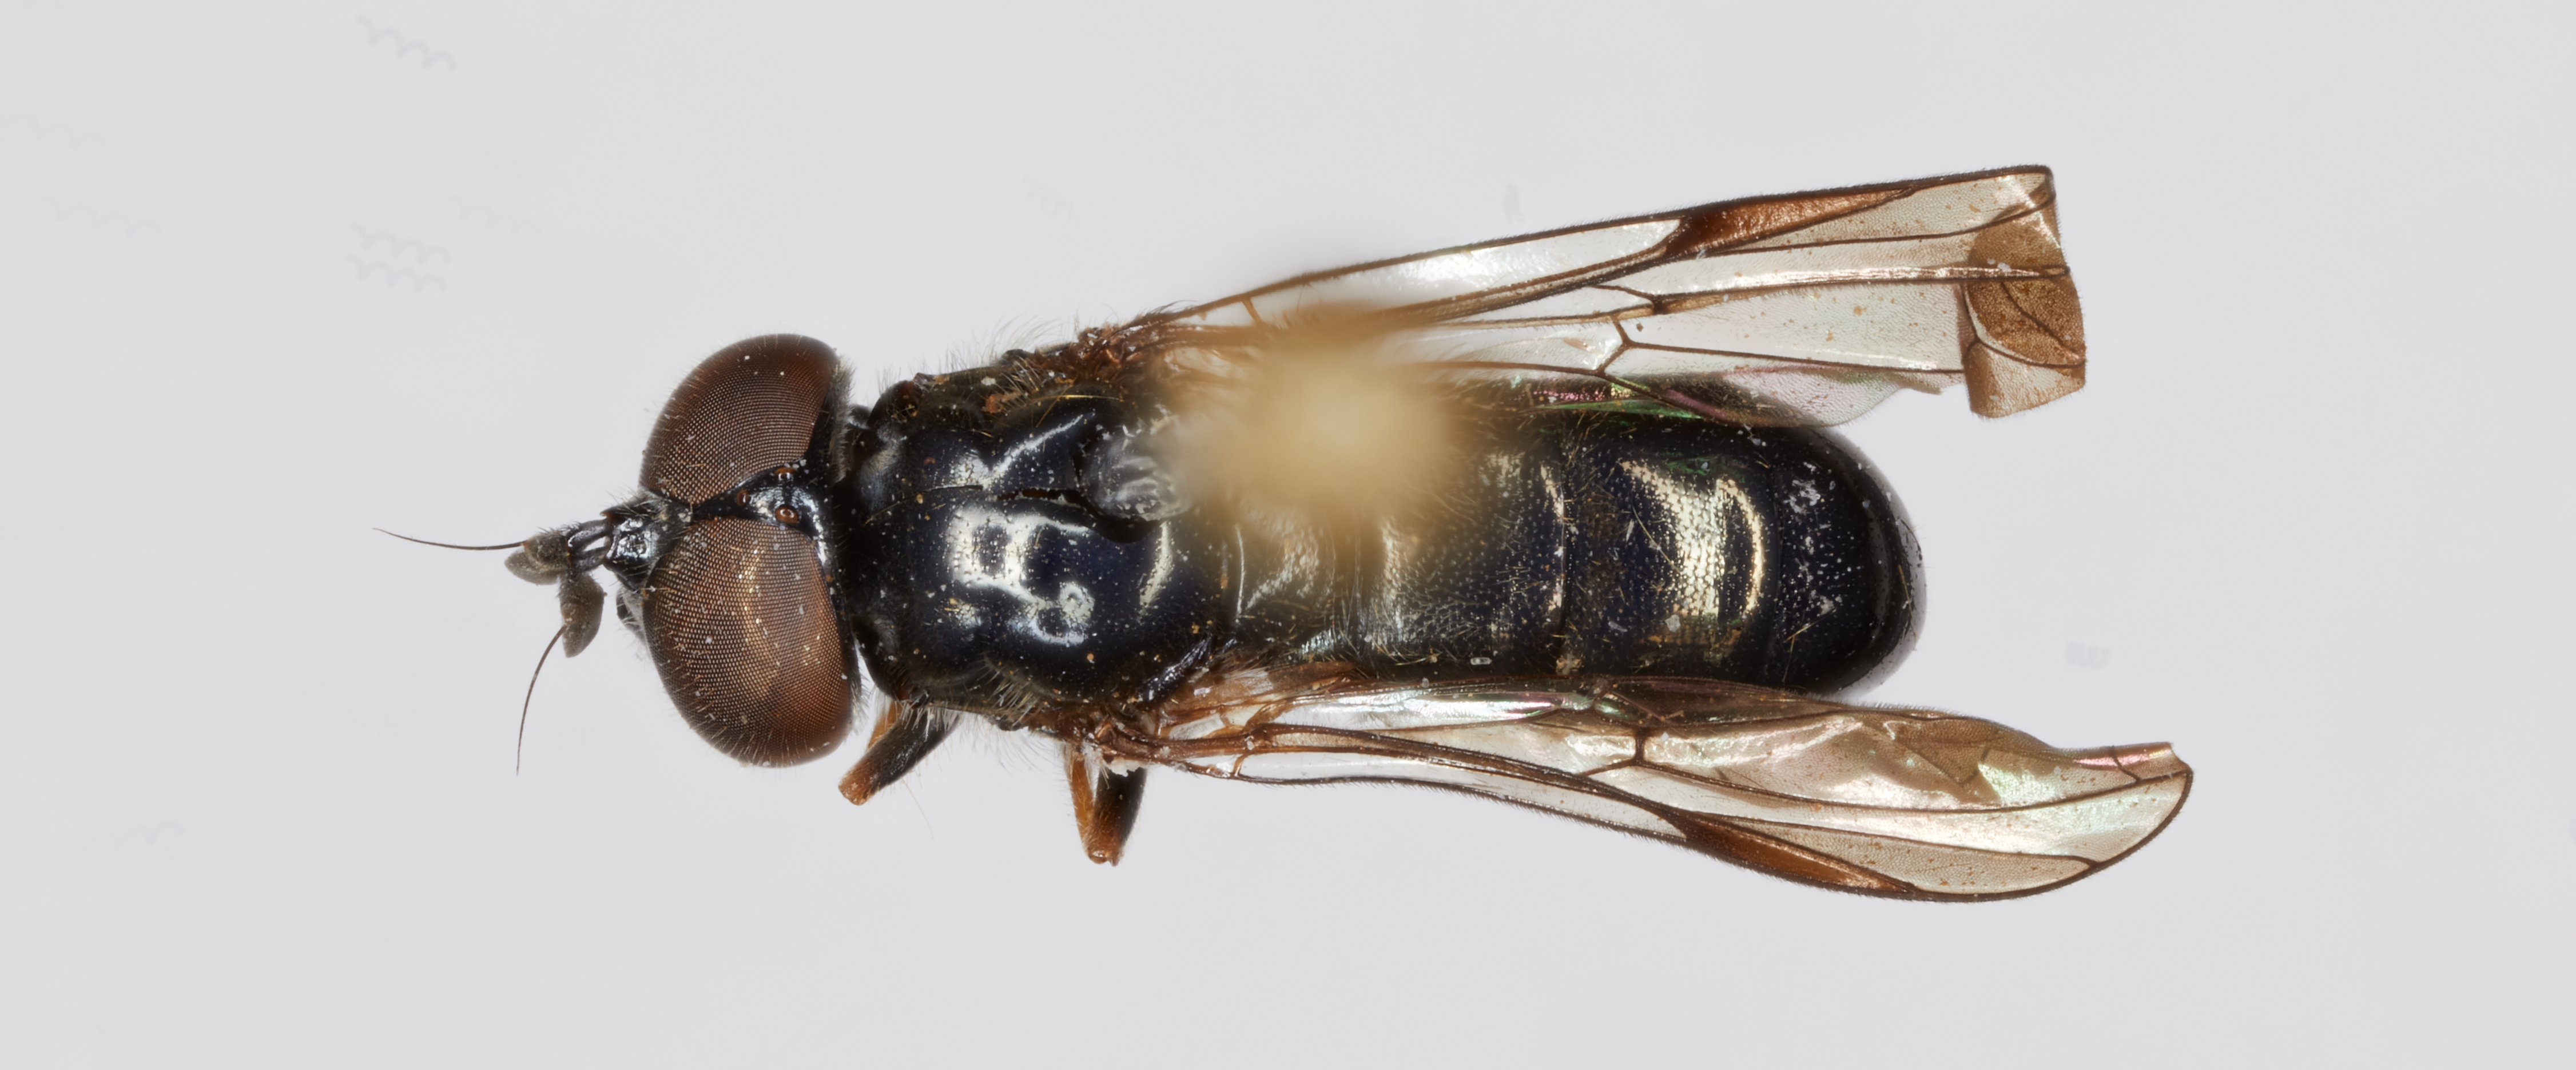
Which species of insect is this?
Psilota dichoptica
